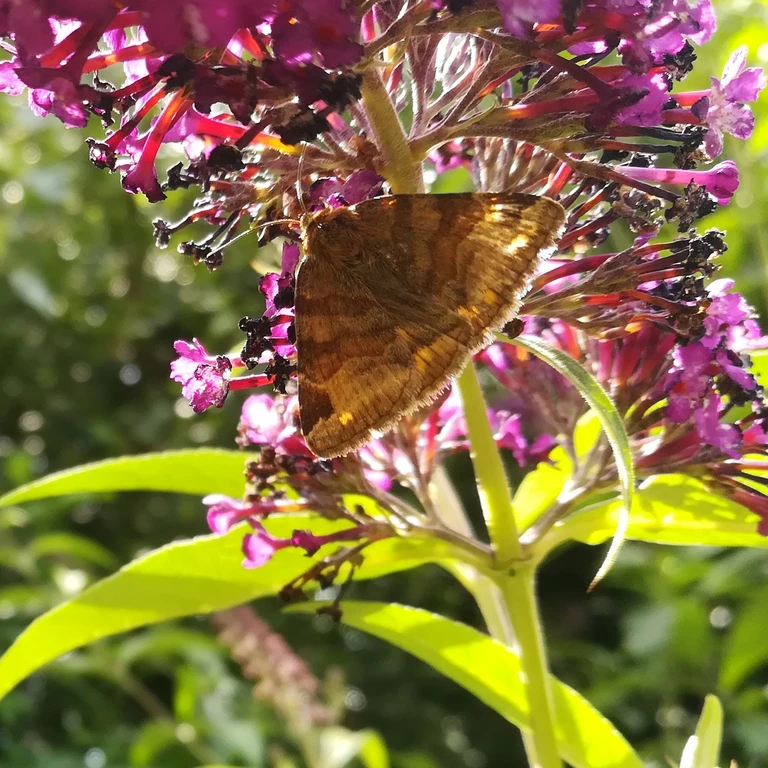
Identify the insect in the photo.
Euclidia glyphica
